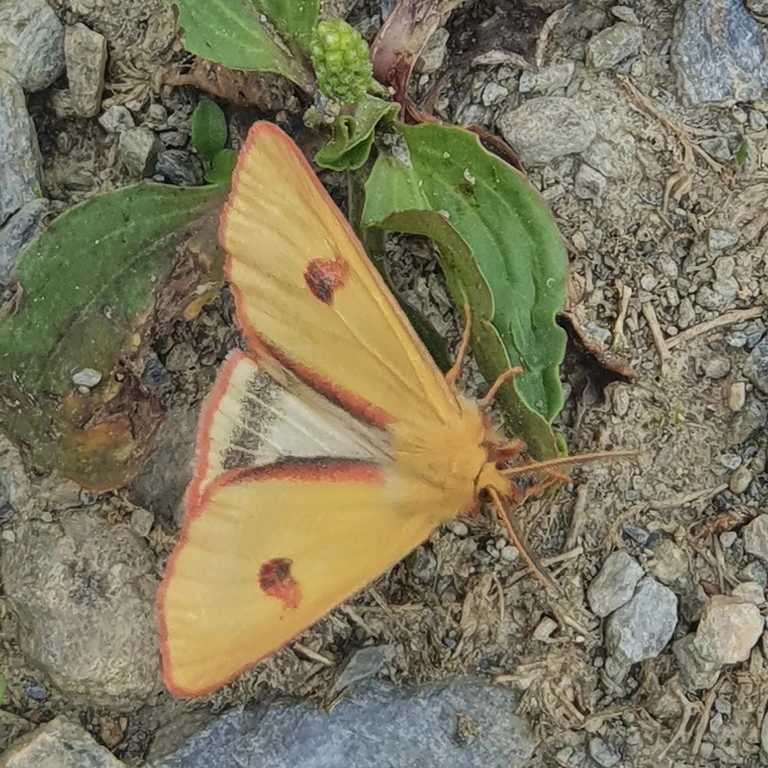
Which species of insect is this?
Diacrisia sannio
